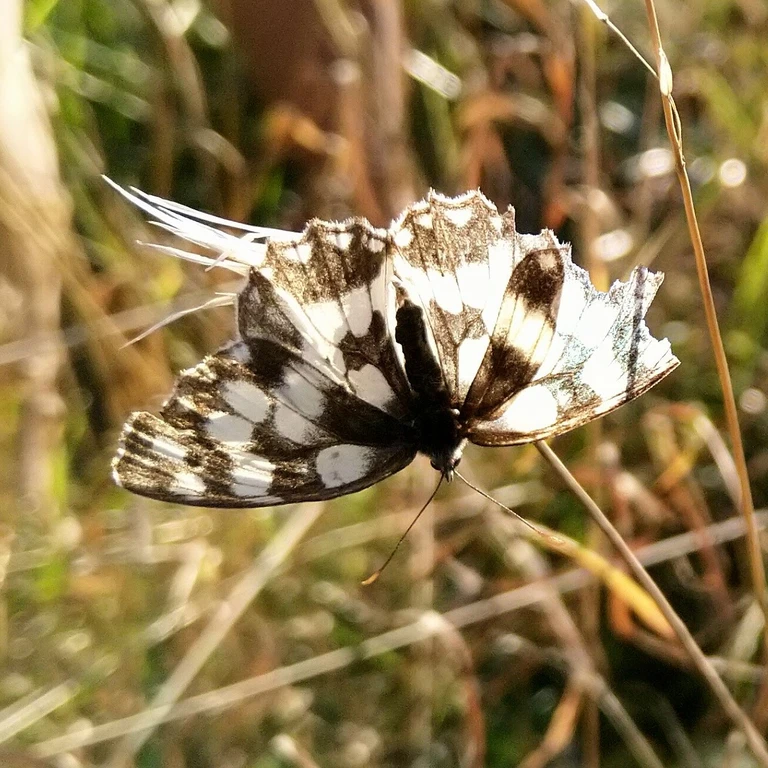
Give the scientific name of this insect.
Melanargia galathea
